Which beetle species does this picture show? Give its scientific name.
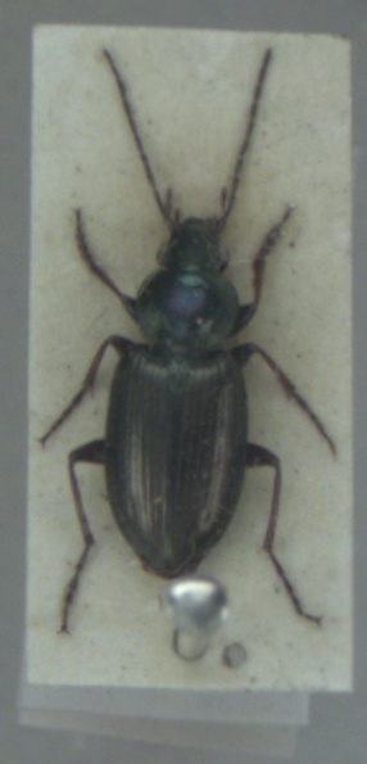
Agonum muelleri
